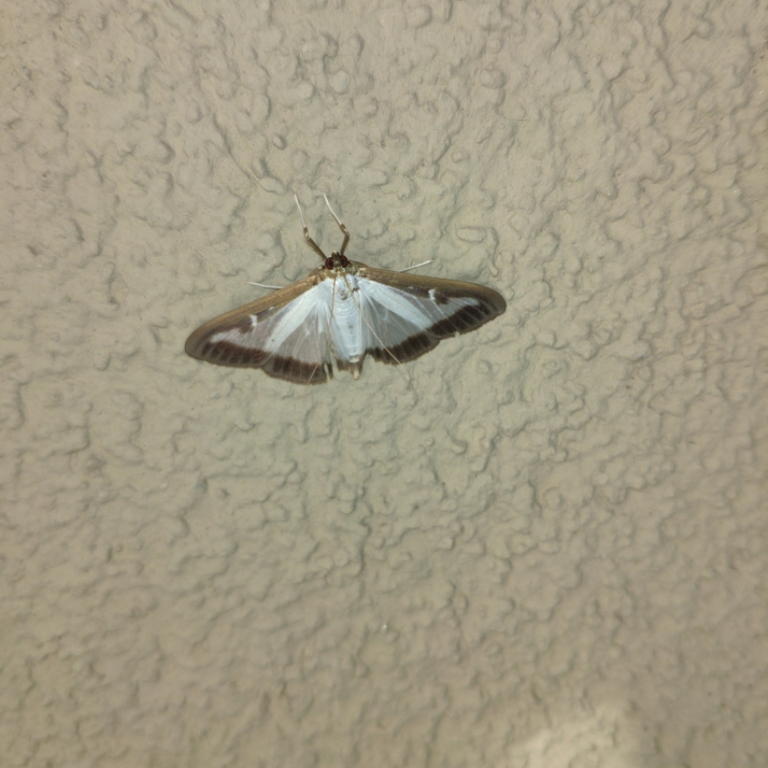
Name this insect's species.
Cydalima perspectalis
